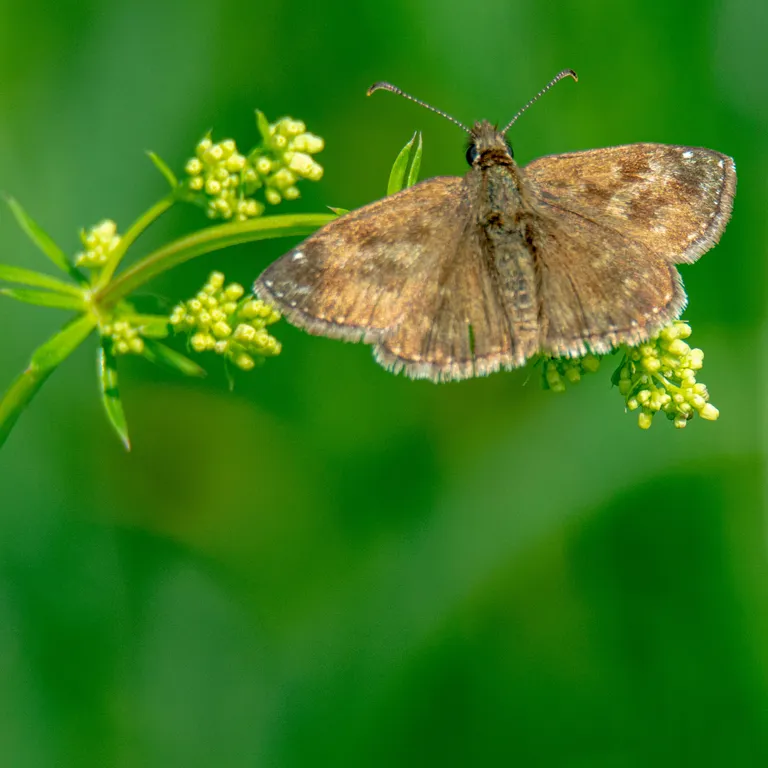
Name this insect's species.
Erynnis tages
